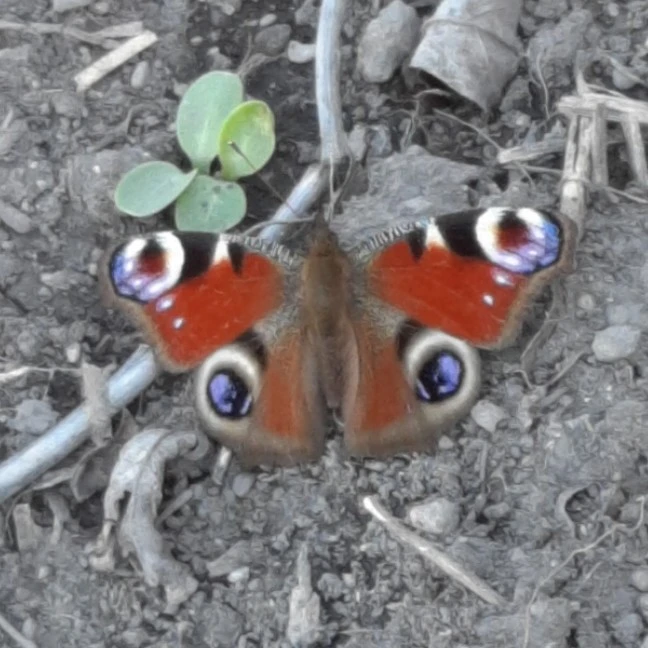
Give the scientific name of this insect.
Aglais io
